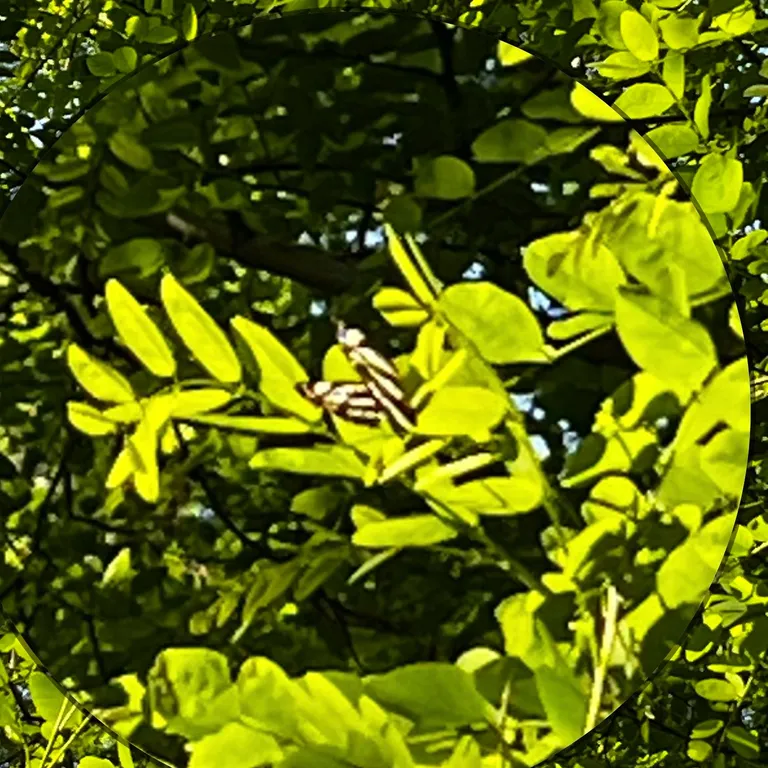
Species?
Neptis sappho
